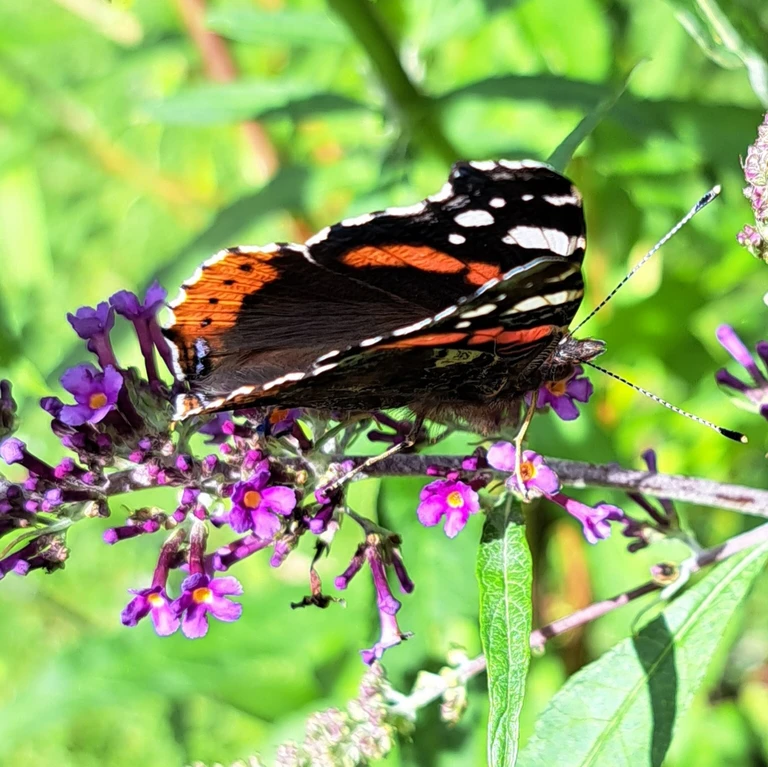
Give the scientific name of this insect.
Vanessa atalanta
